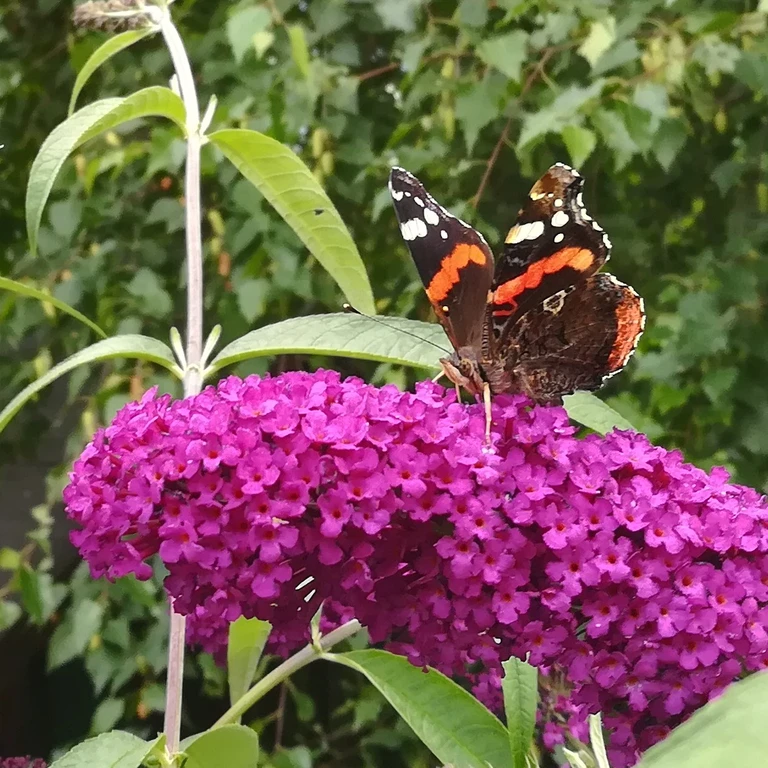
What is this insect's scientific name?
Vanessa atalanta
